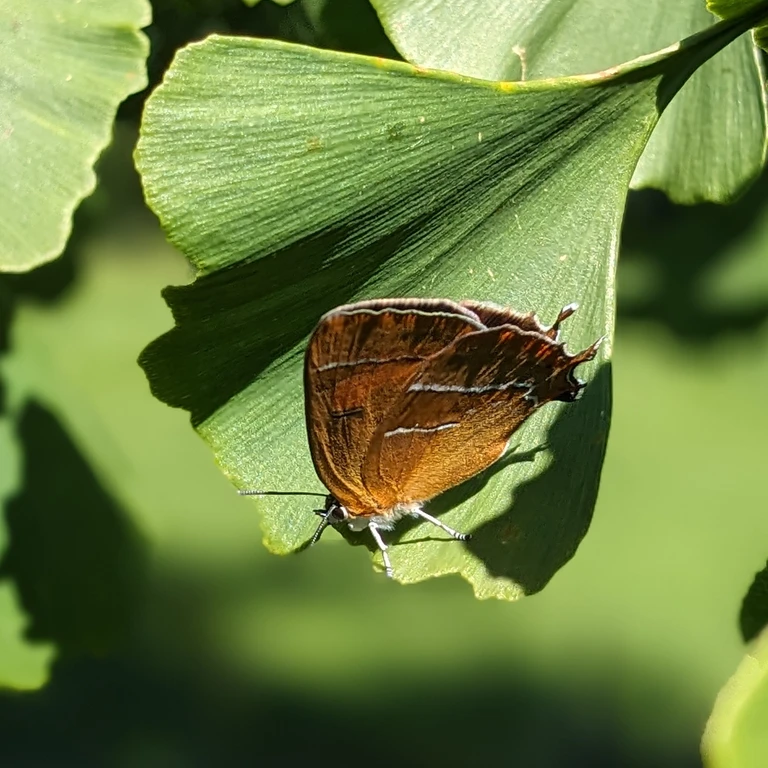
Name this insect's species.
Thecla betulae
